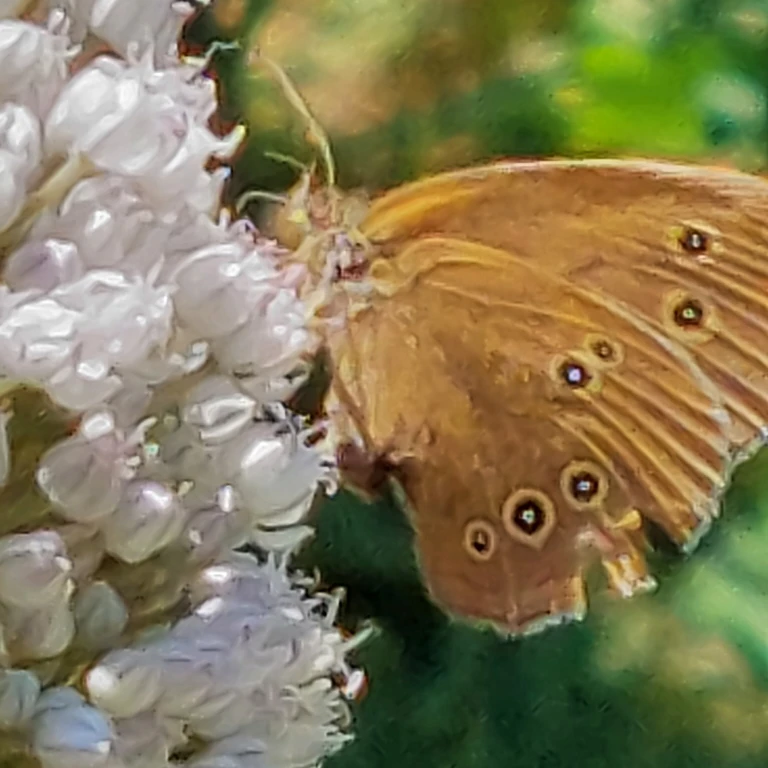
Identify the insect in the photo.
Aphantopus hyperantus
